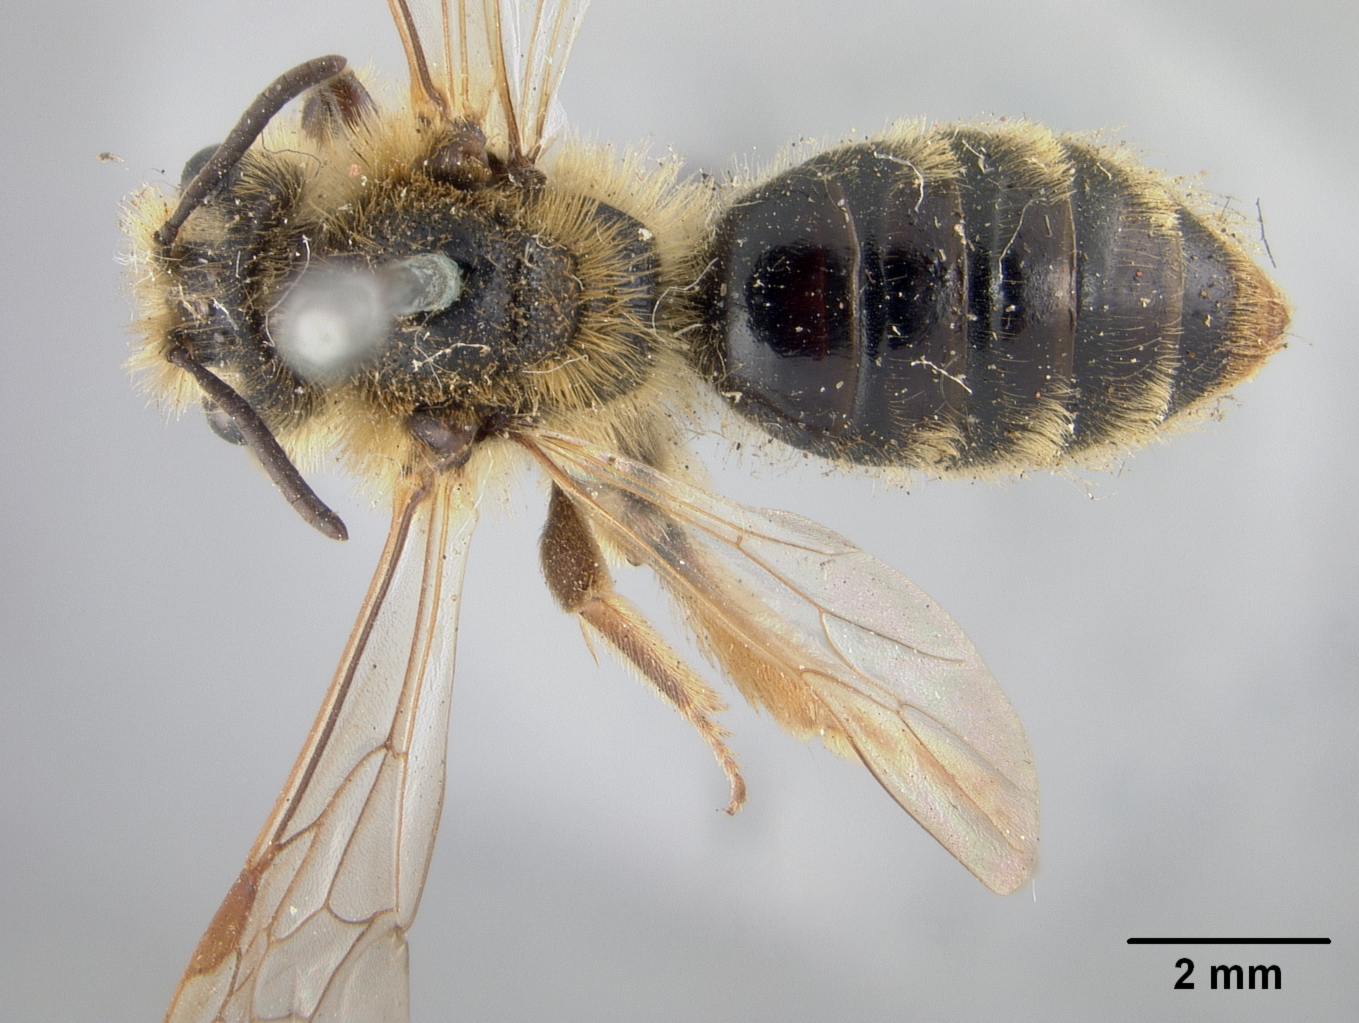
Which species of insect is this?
Andrena striatifrons
